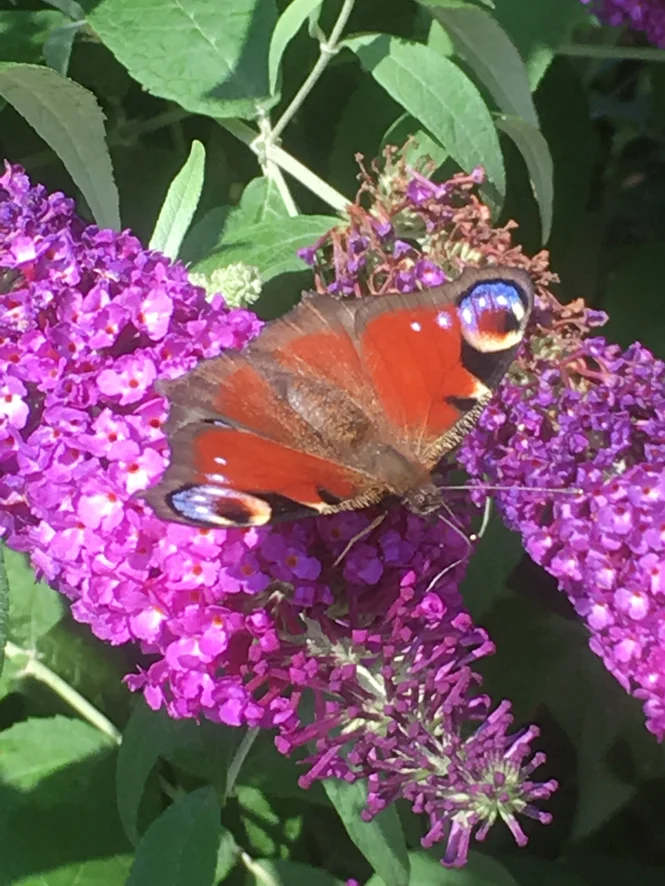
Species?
Aglais io
